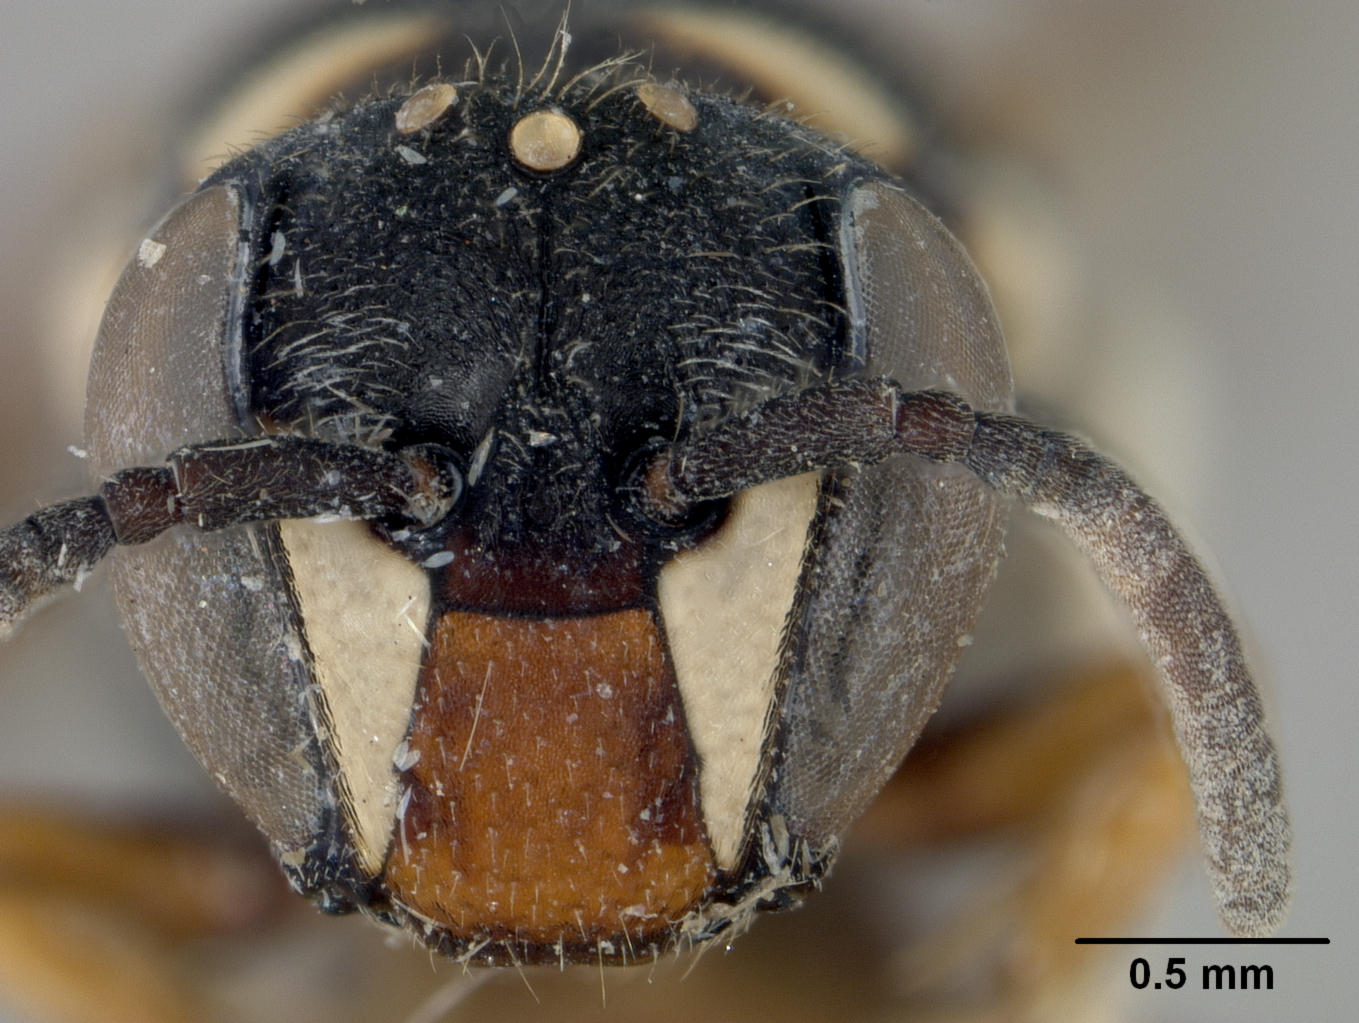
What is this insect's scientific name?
Hylaeus volusiensis
